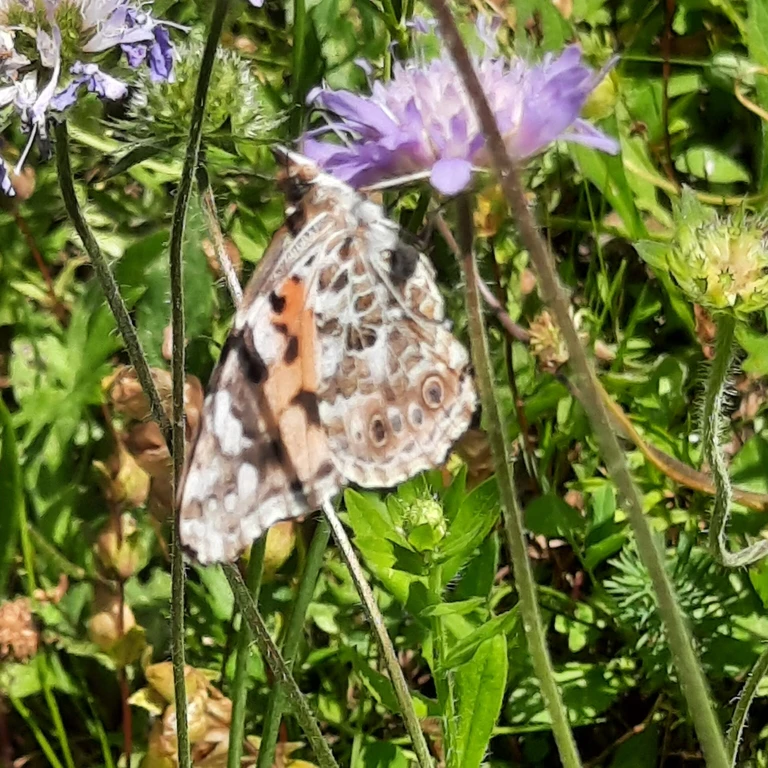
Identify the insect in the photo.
Vanessa cardui
